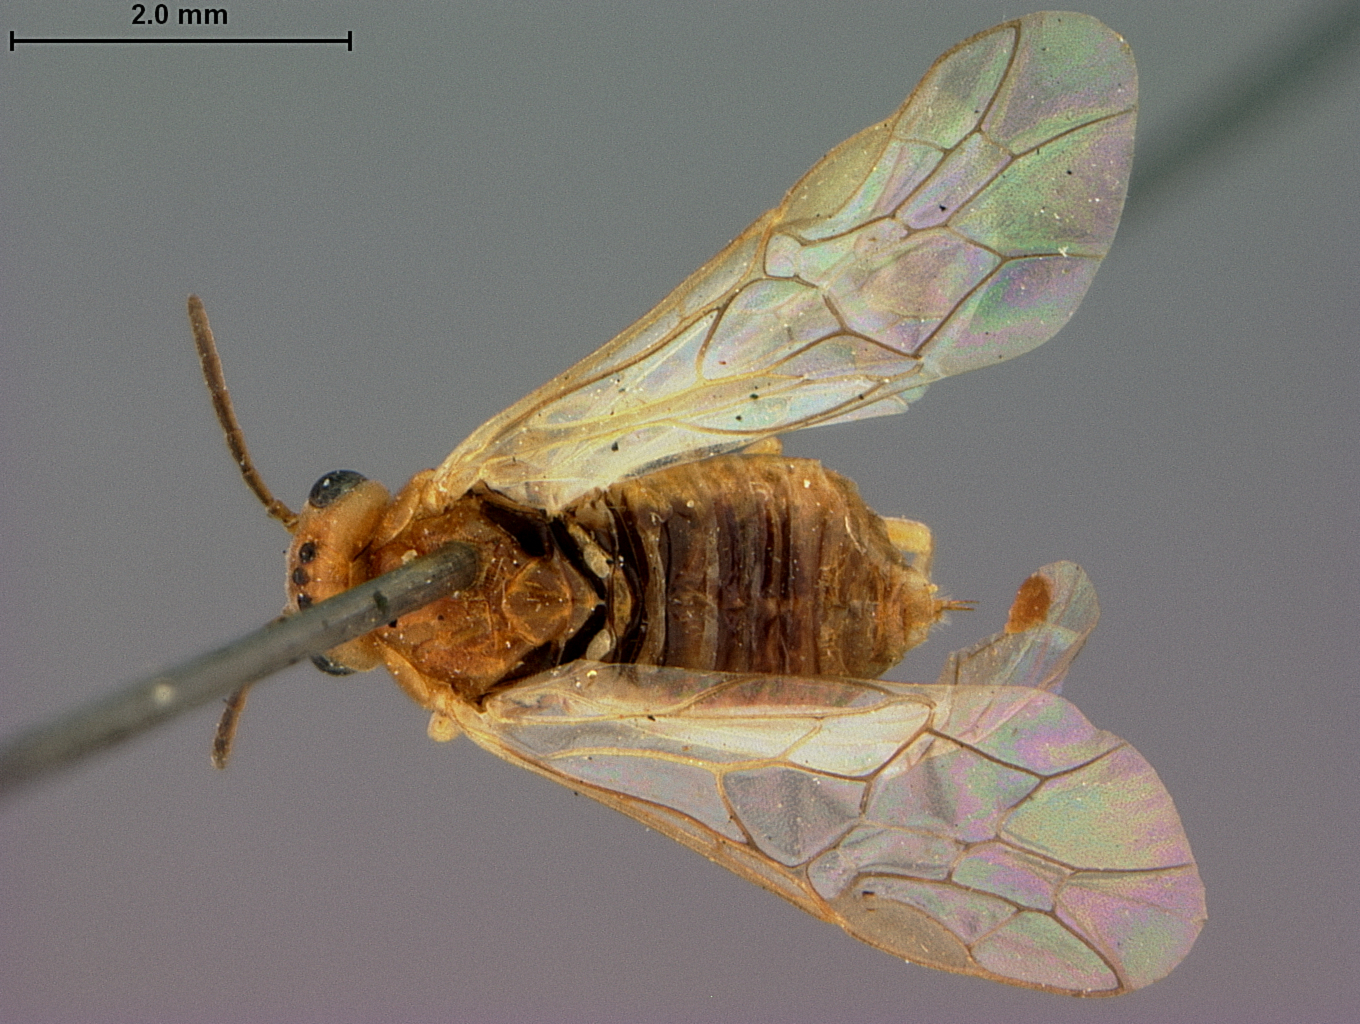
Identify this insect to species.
Hoplocampa xantha
